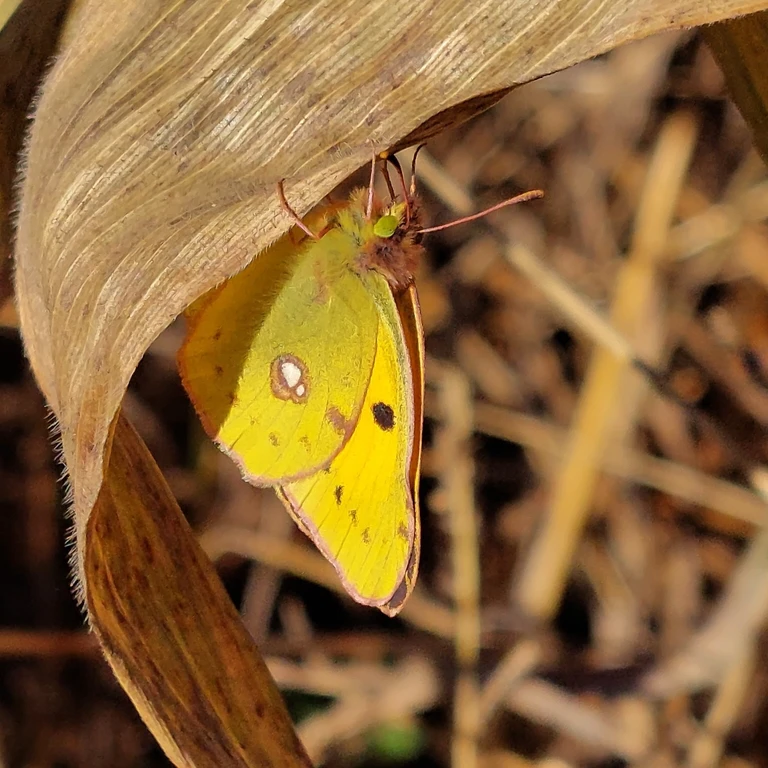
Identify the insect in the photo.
Colias croceus
